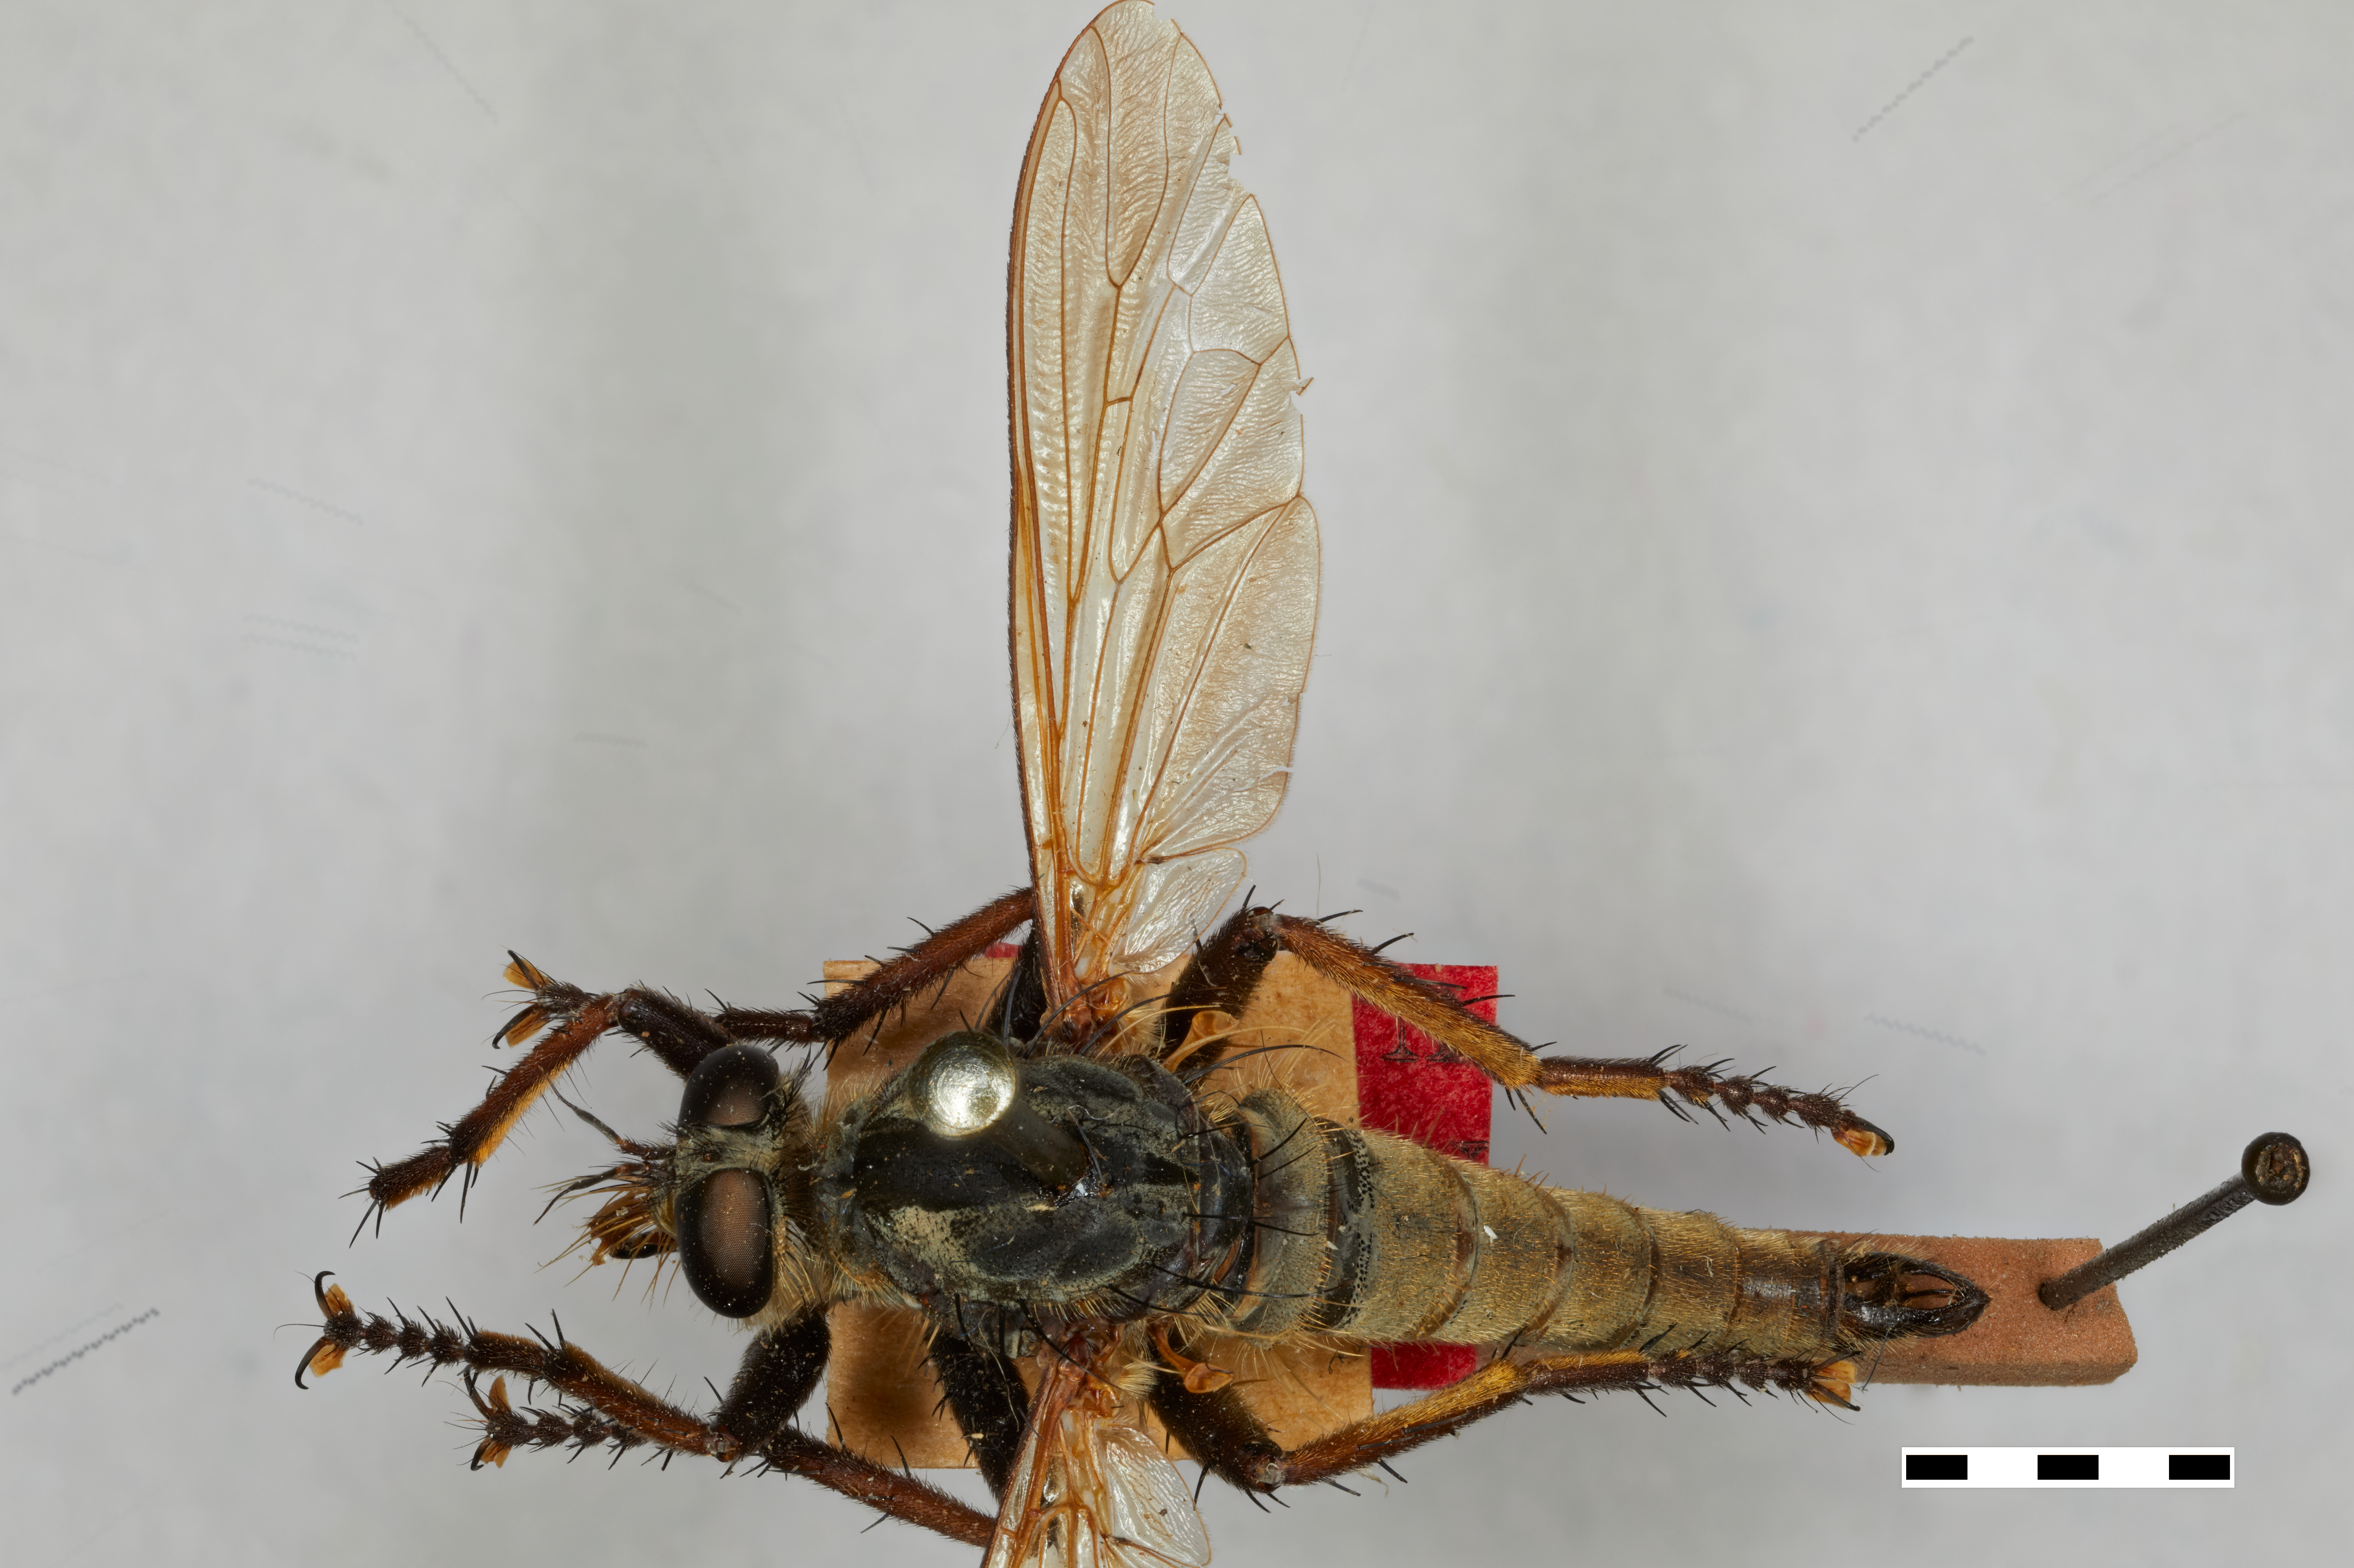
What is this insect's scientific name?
Asilus brevistylus
